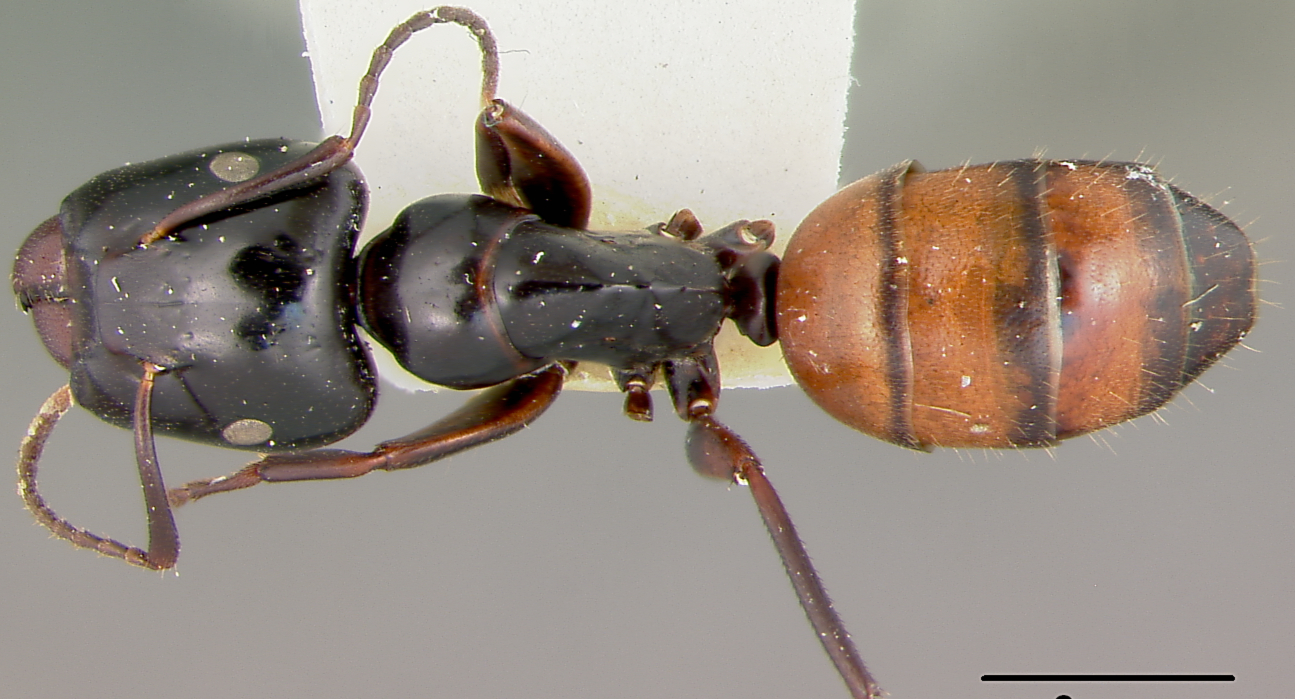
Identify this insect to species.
Camponotus maafui
